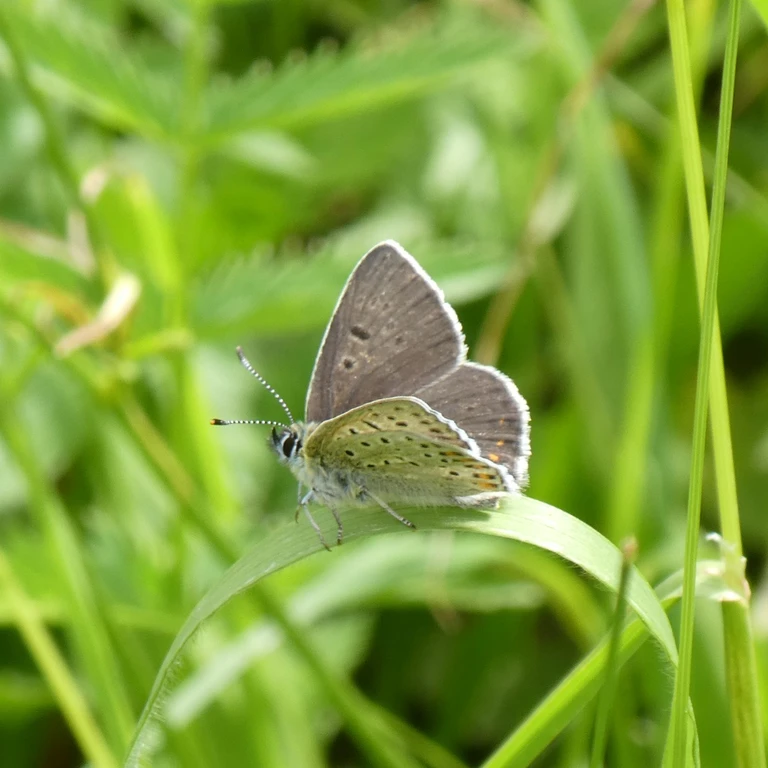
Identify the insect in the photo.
Lycaena tityrus (also Loweia tityrus)
